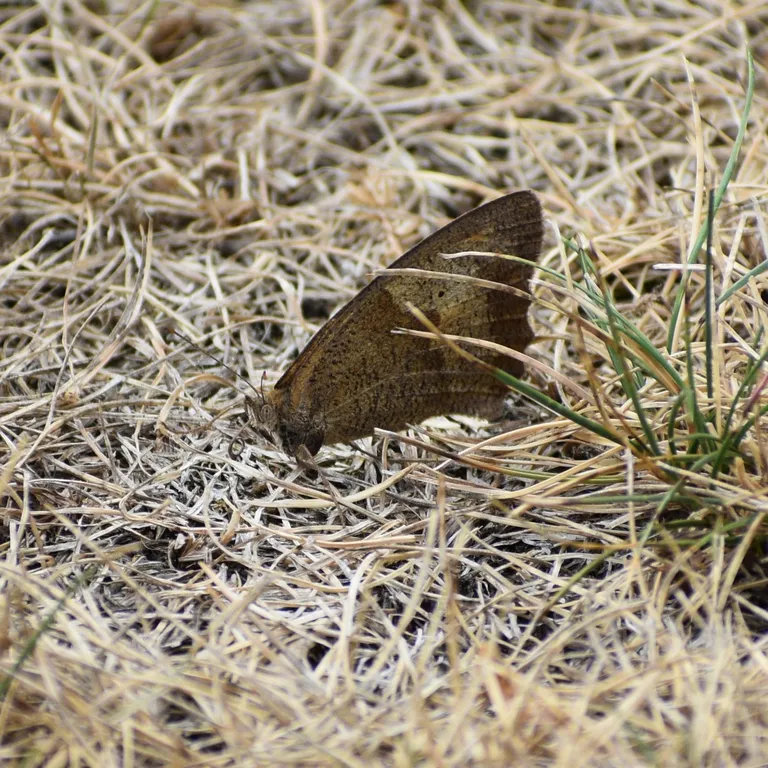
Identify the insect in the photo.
Maniola jurtina
